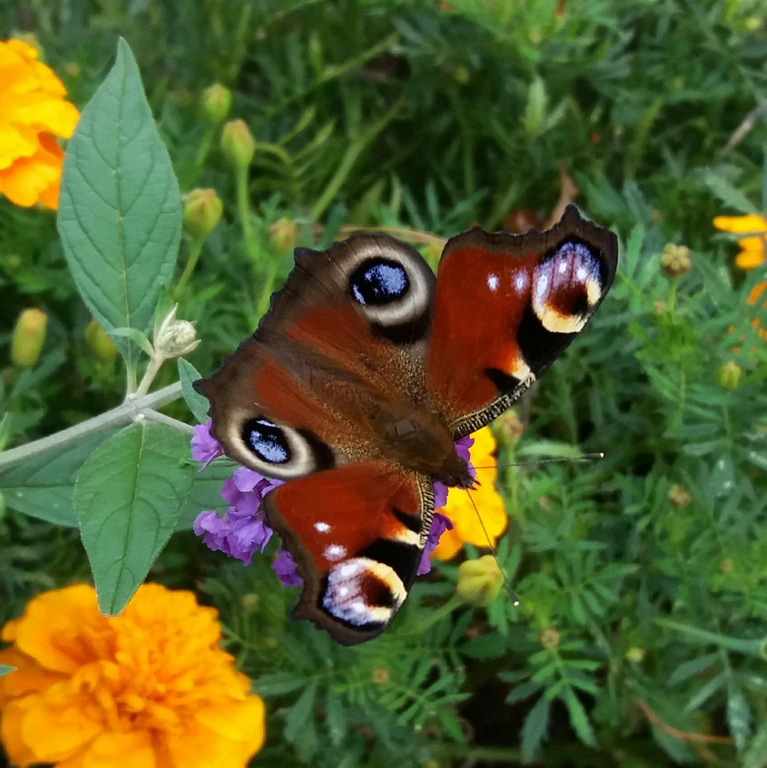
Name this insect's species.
Aglais io
